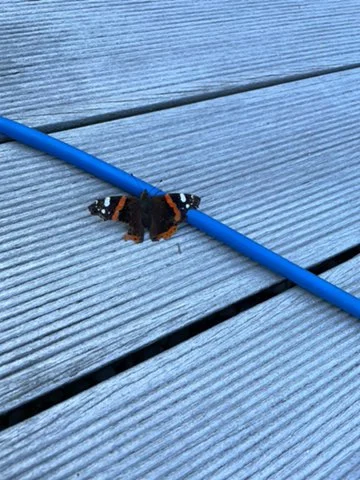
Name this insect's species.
Vanessa atalanta
